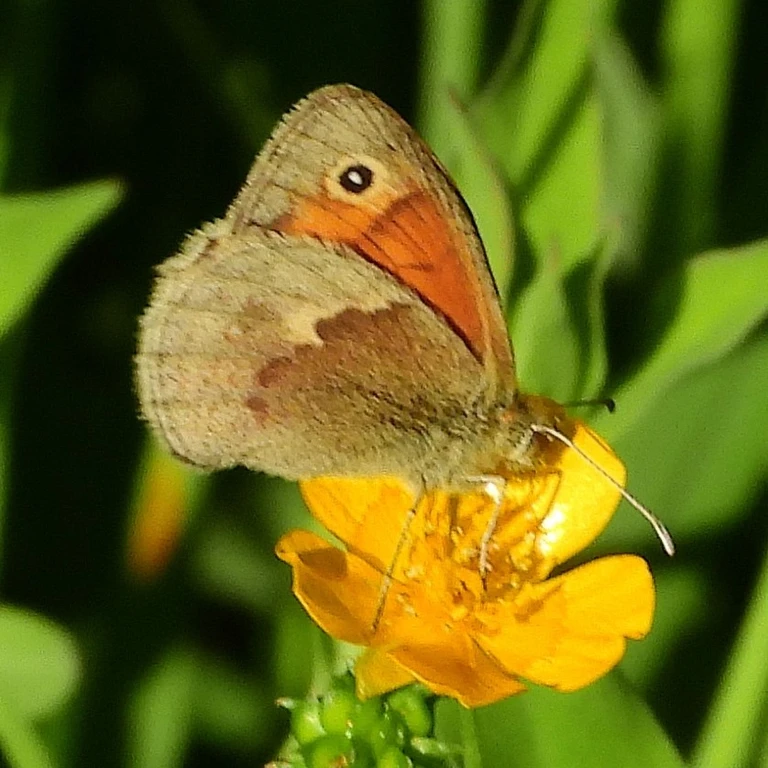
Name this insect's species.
Coenonympha pamphilus
